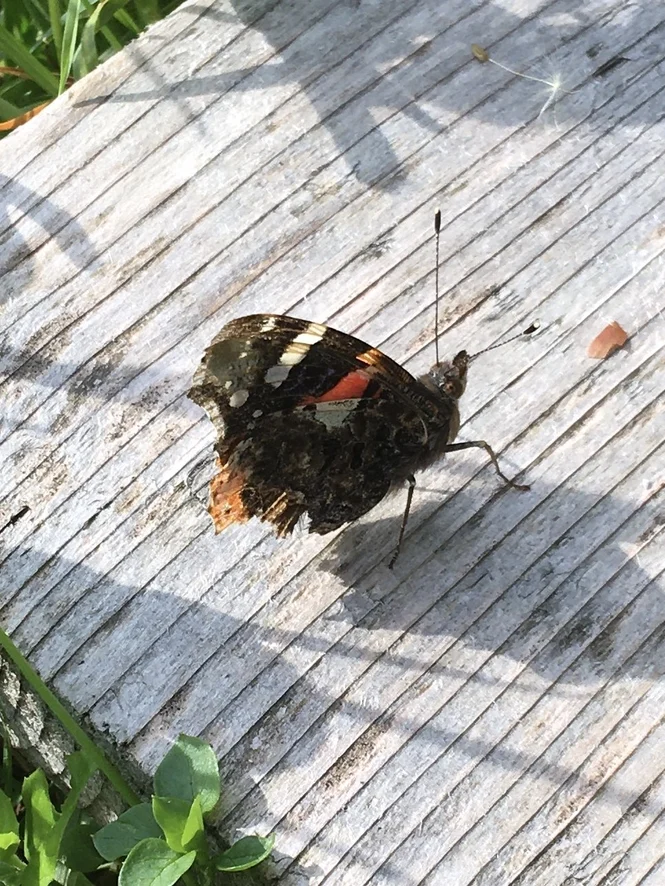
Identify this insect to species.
Vanessa atalanta
